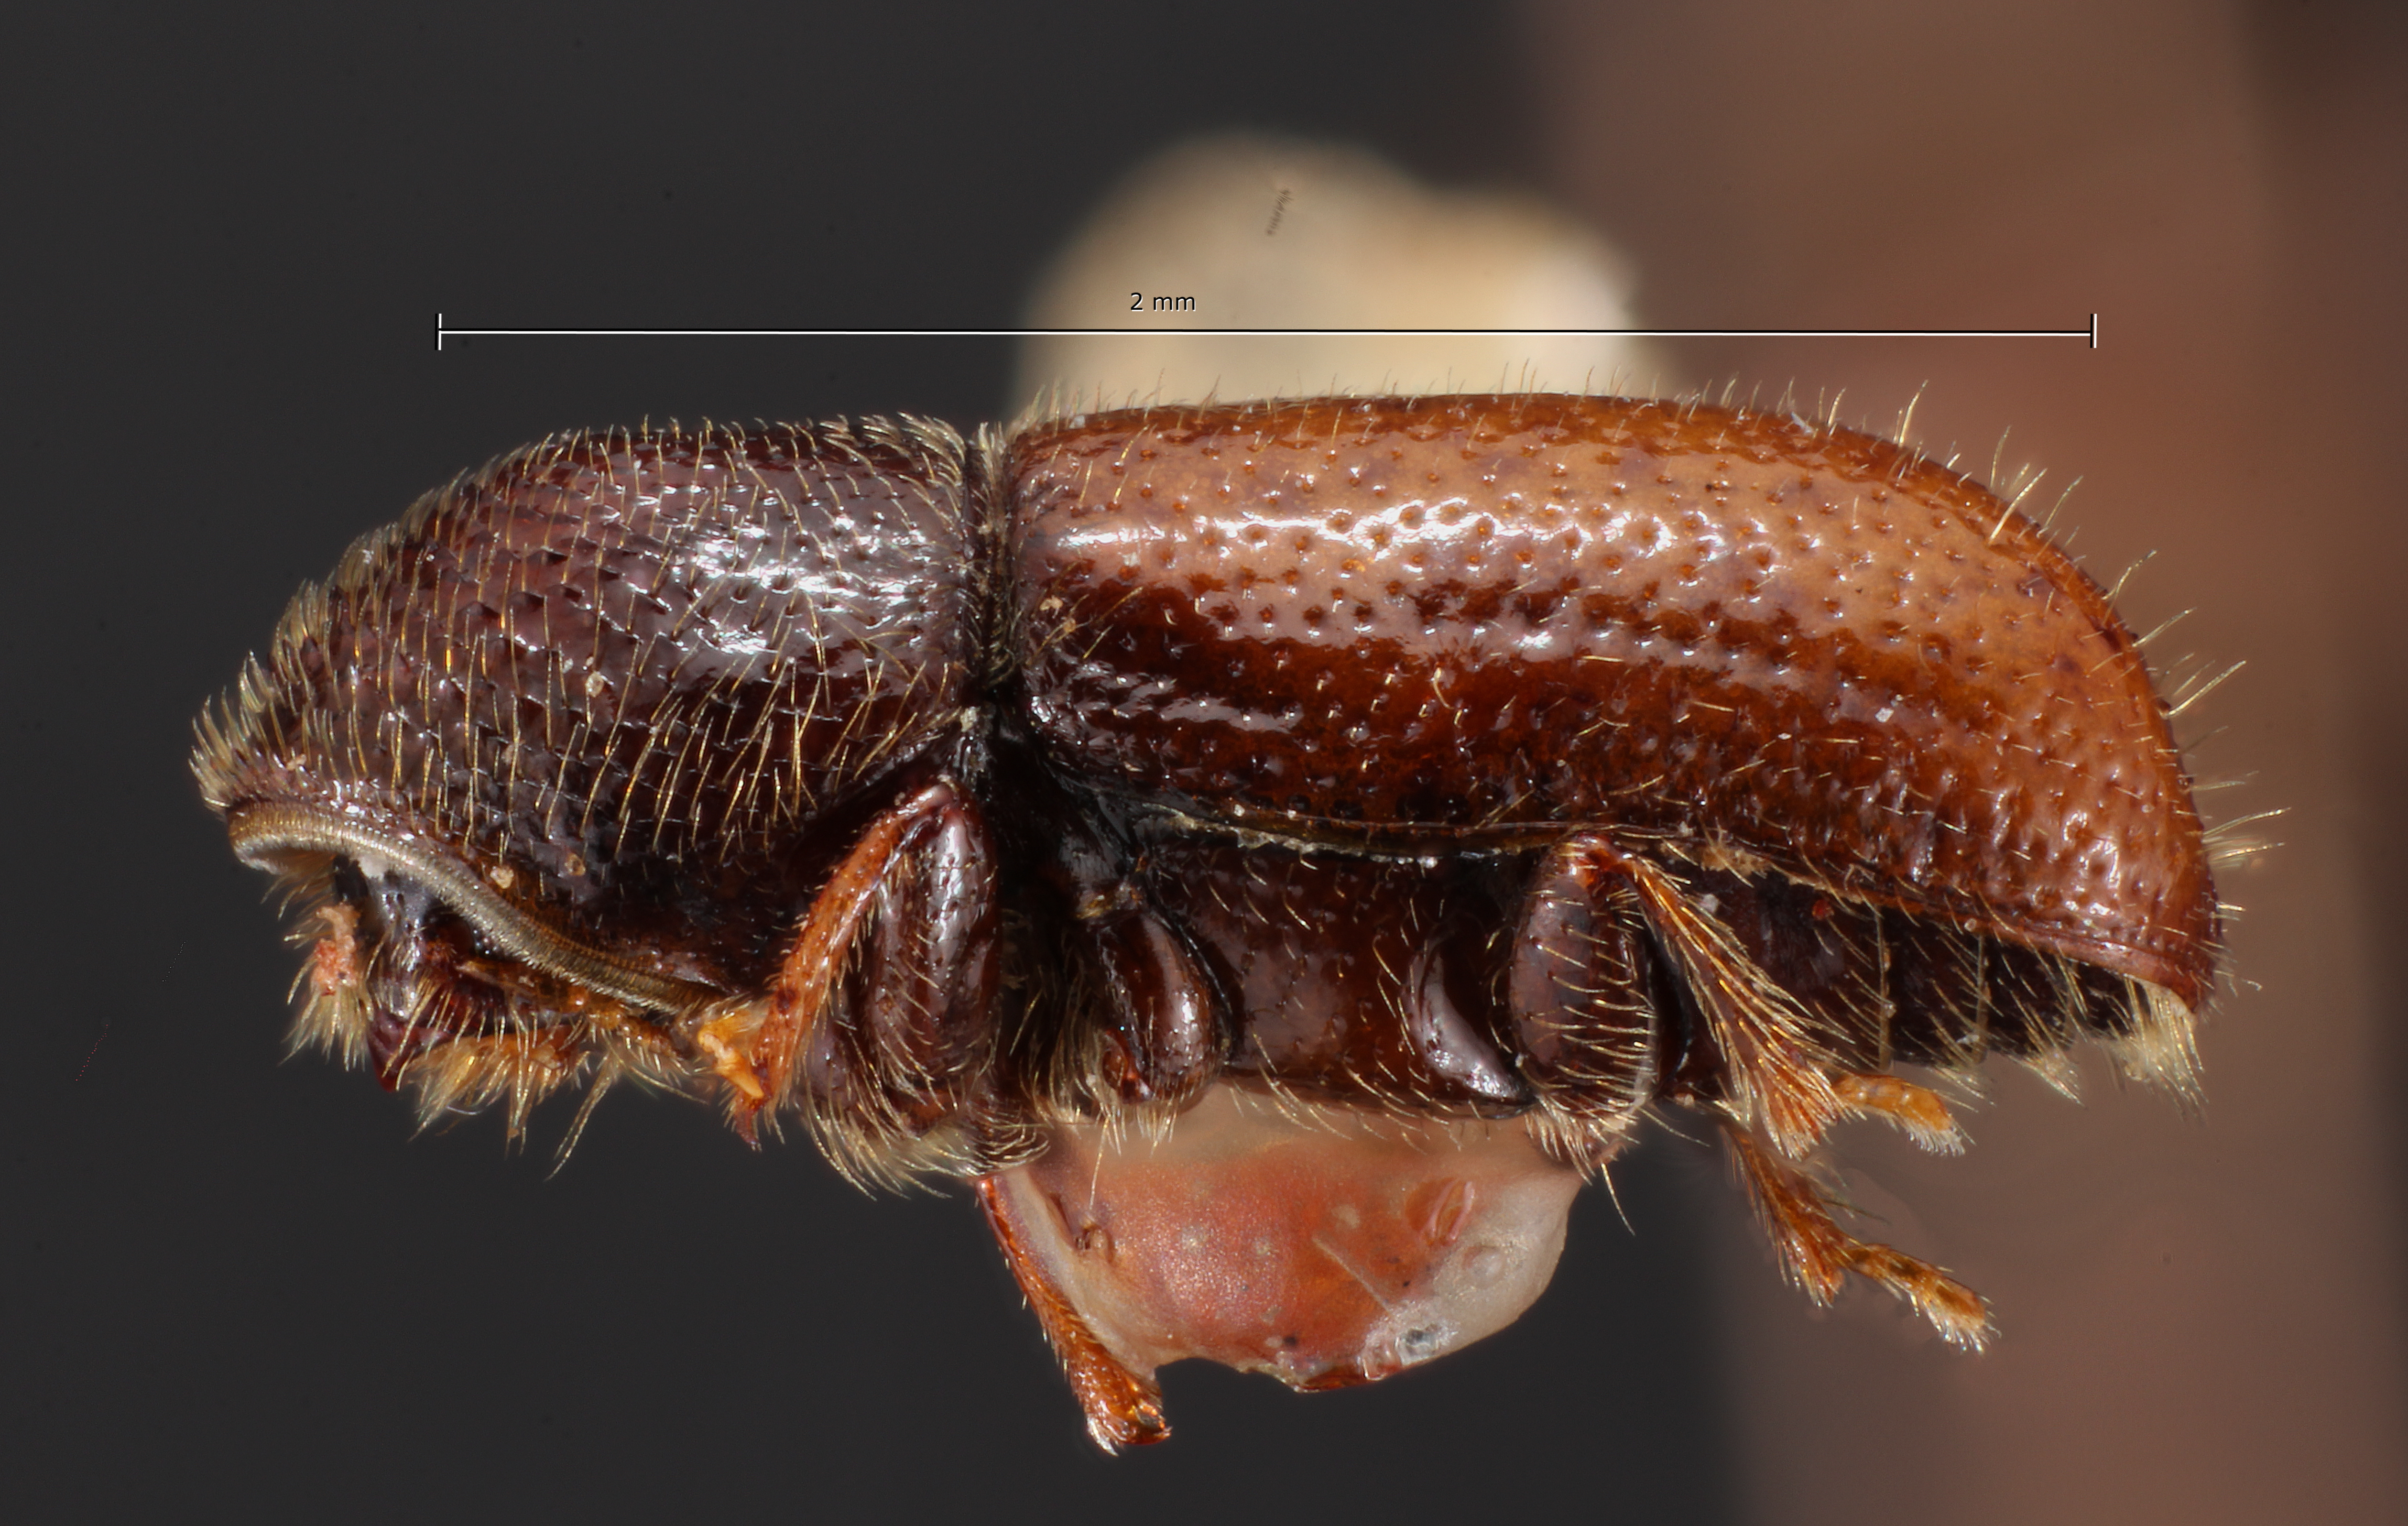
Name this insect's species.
Myeloborus amplus
